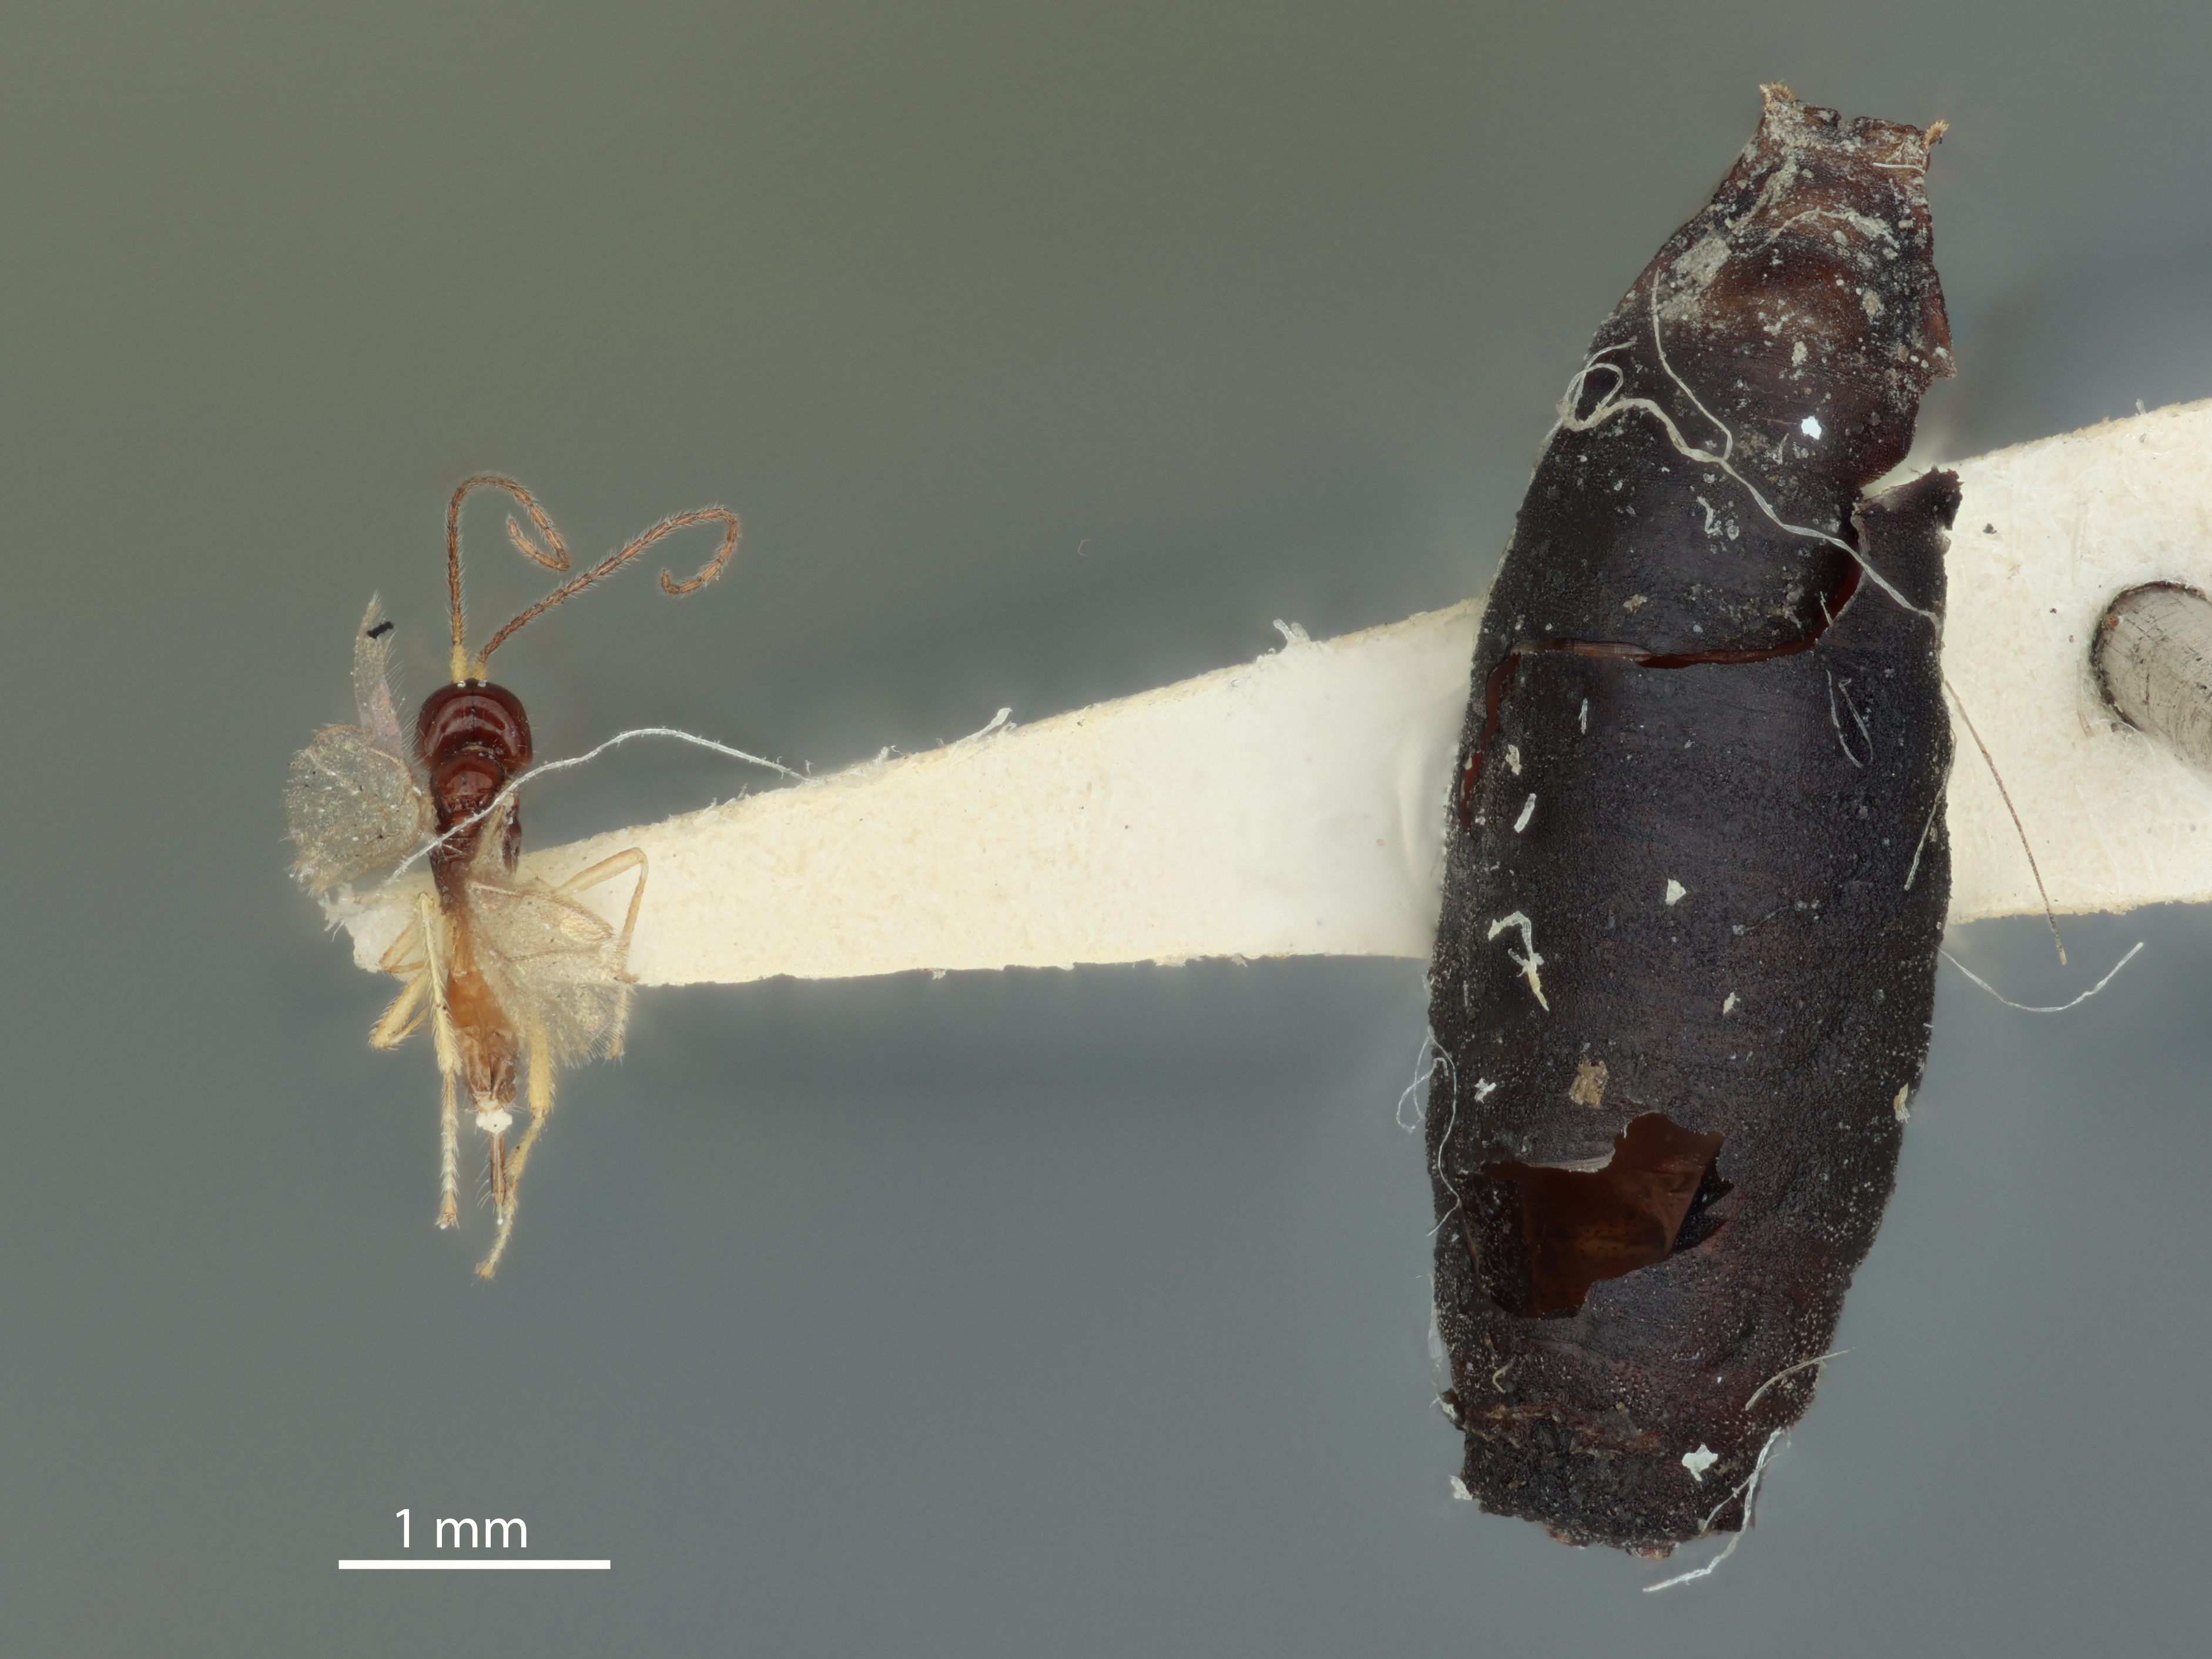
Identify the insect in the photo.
Aphaereta varipedis
